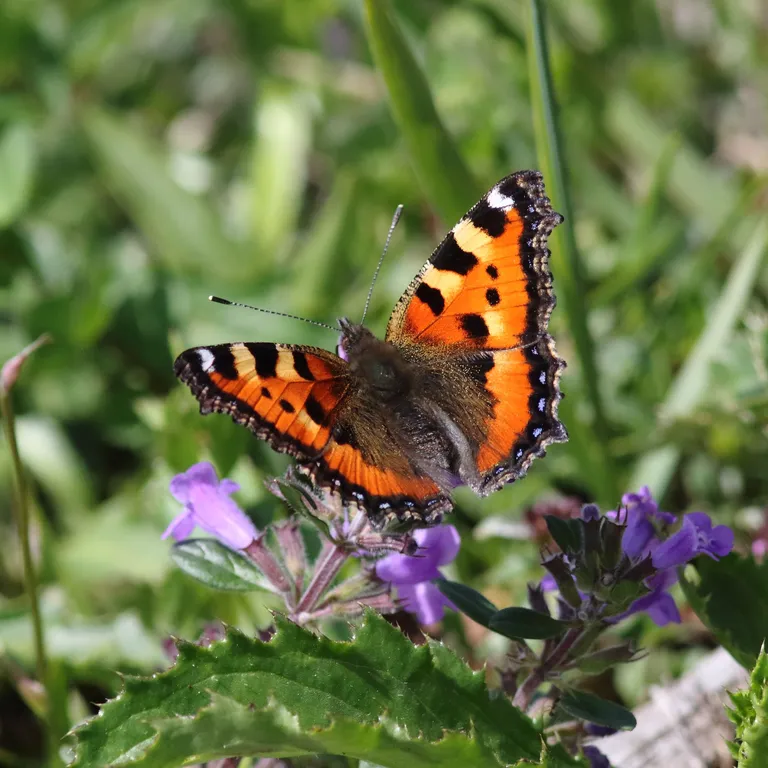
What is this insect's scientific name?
Aglais urticae
